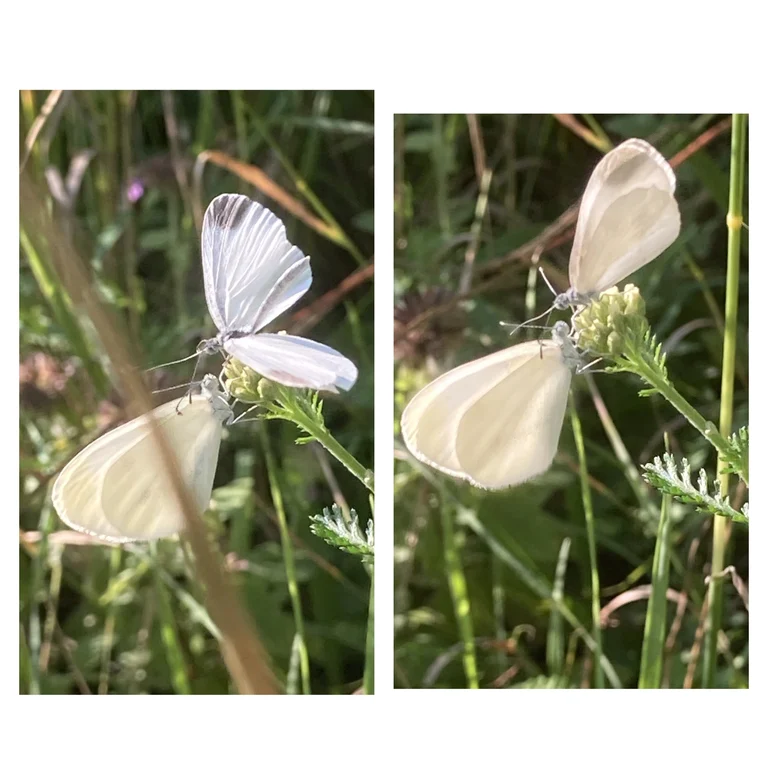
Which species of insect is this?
Leptidea sinapis/juvernica
